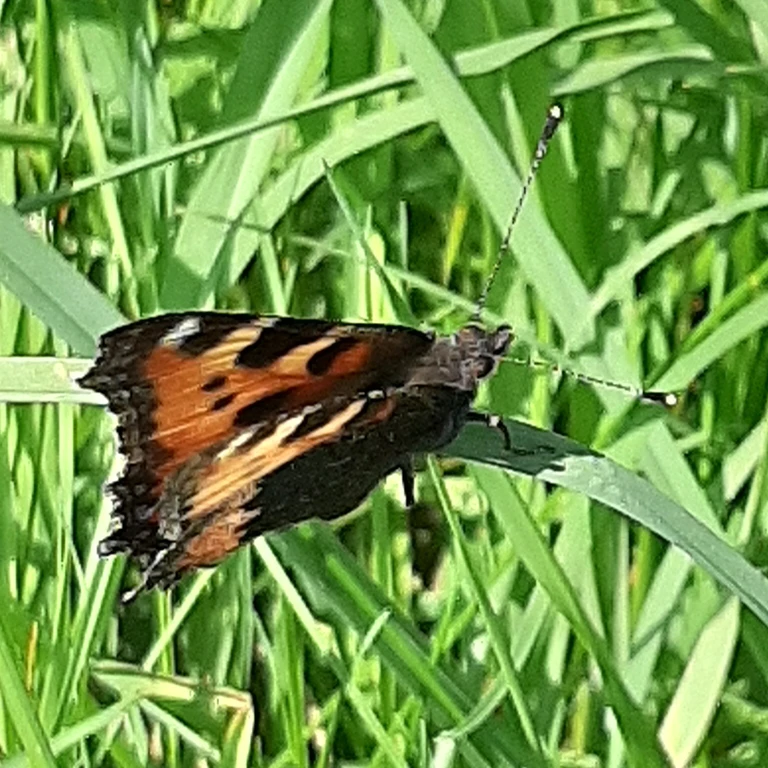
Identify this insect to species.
Aglais urticae
